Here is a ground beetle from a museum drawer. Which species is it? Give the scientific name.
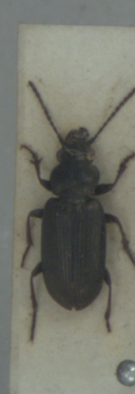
Pogonus littoralis
